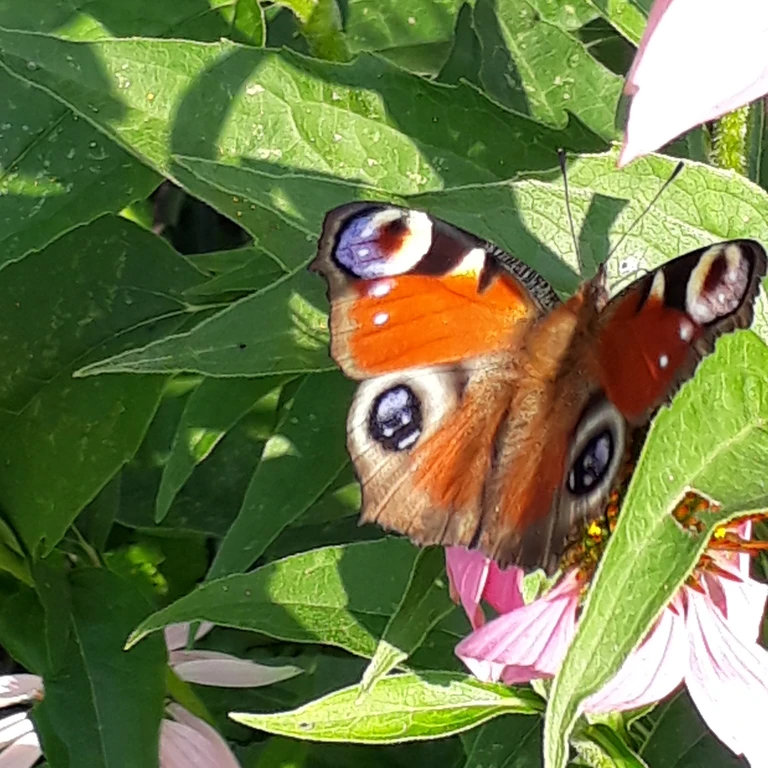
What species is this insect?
Aglais io
